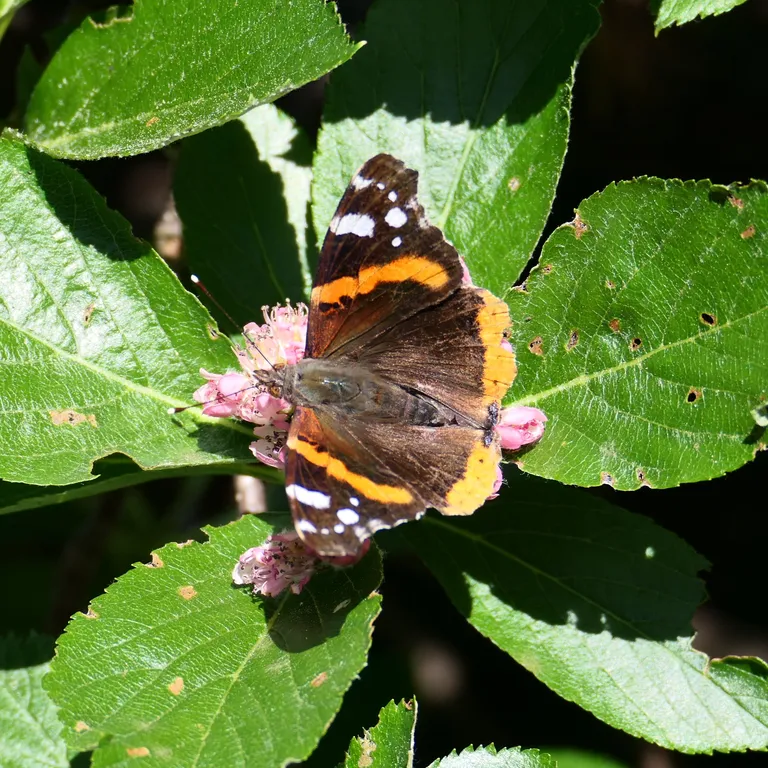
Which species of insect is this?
Vanessa atalanta
